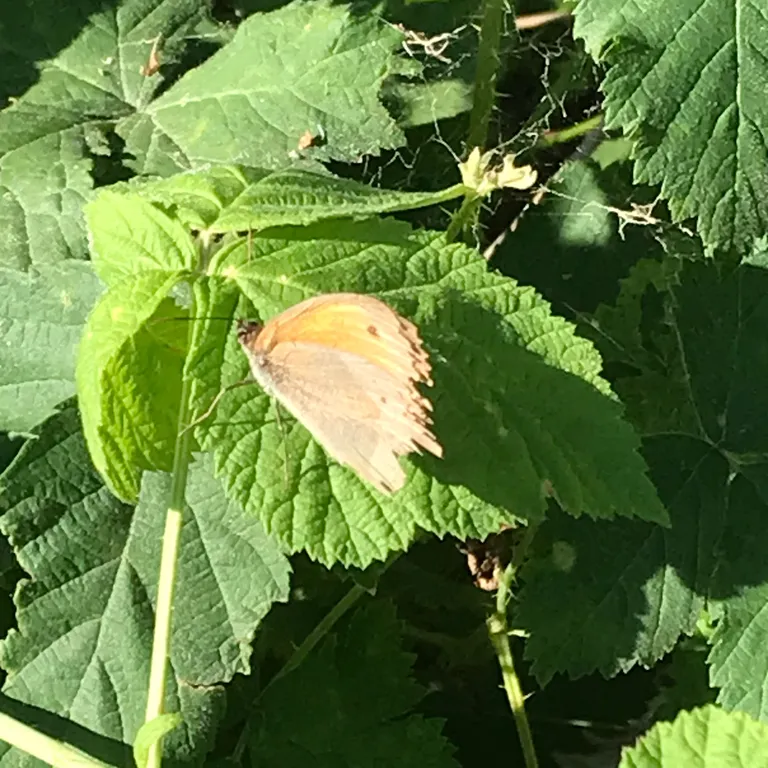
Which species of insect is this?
Maniola jurtina
